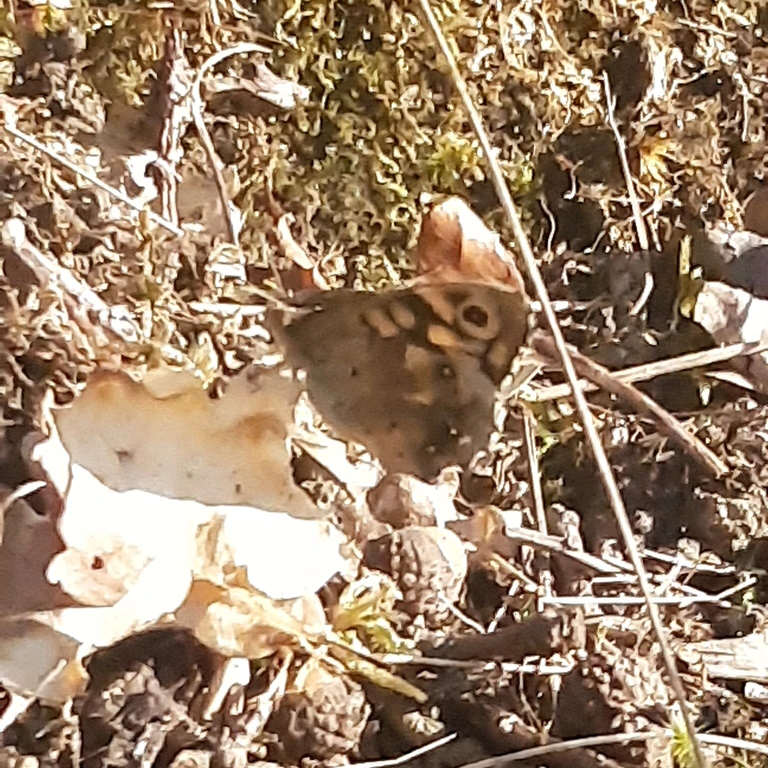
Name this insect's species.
Pararge aegeria
